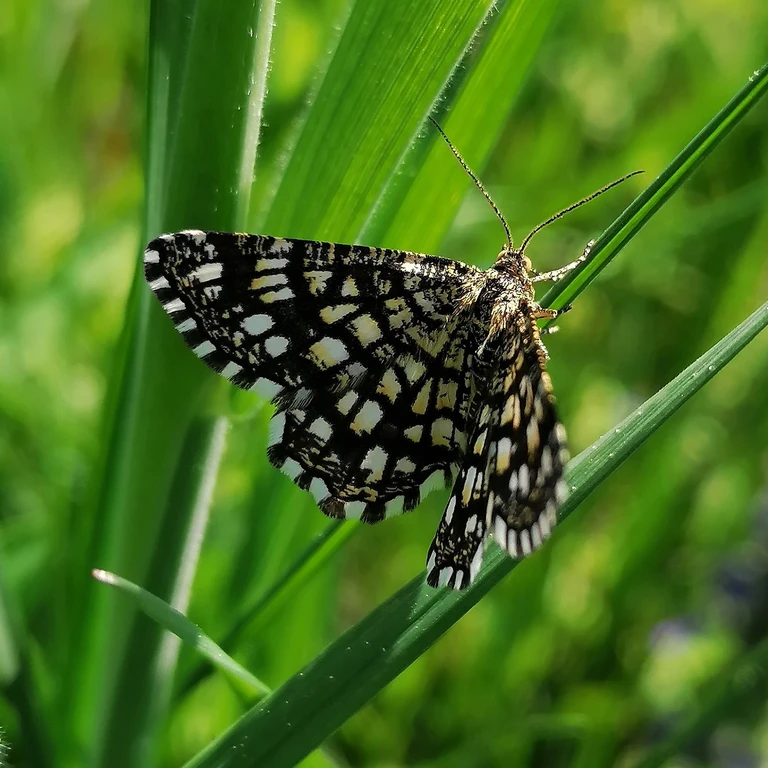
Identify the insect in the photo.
Chiasmia clathrata
